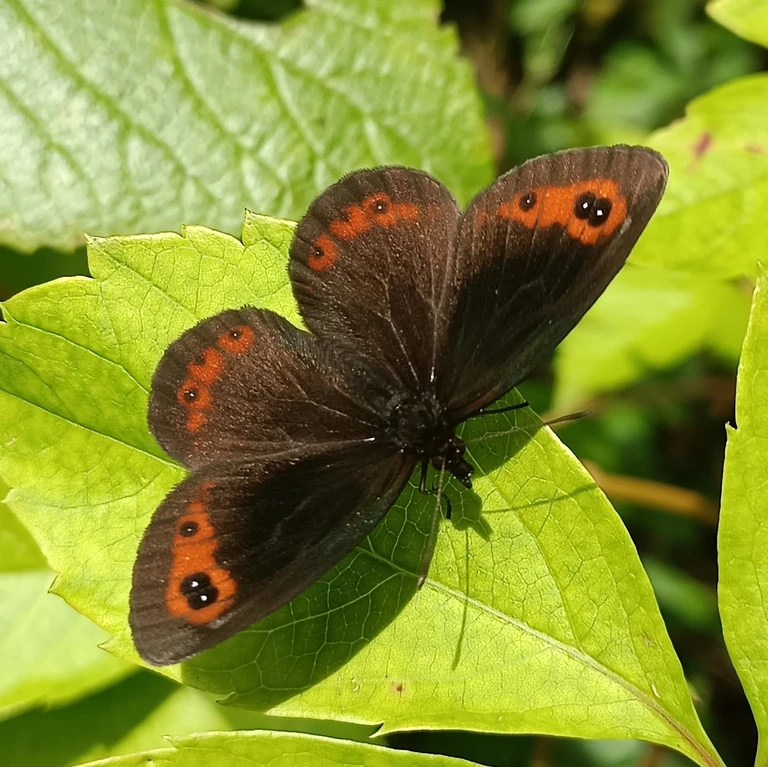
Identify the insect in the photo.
Erebia aethiops
